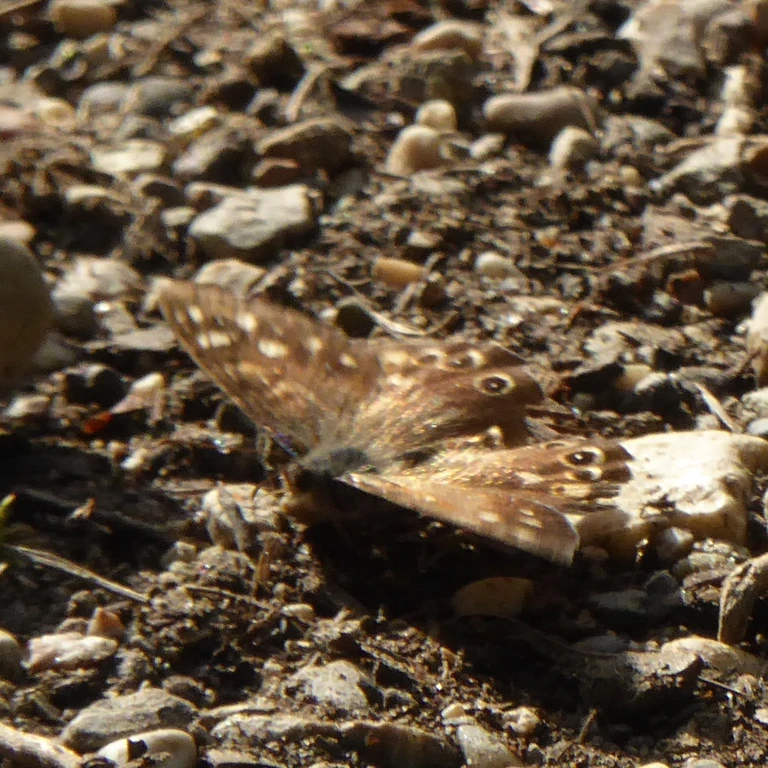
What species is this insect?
Pararge aegeria
